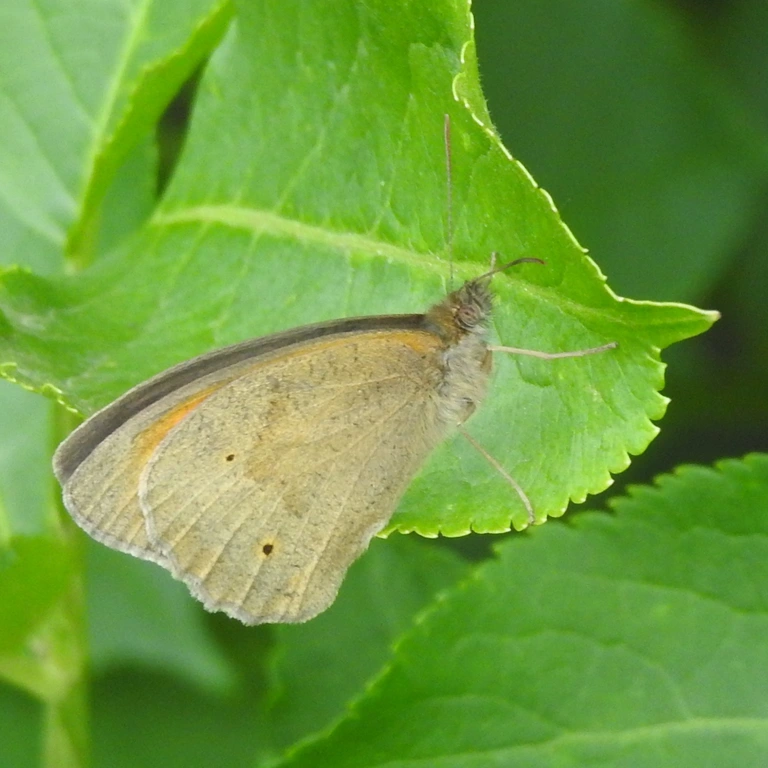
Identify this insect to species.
Maniola jurtina
